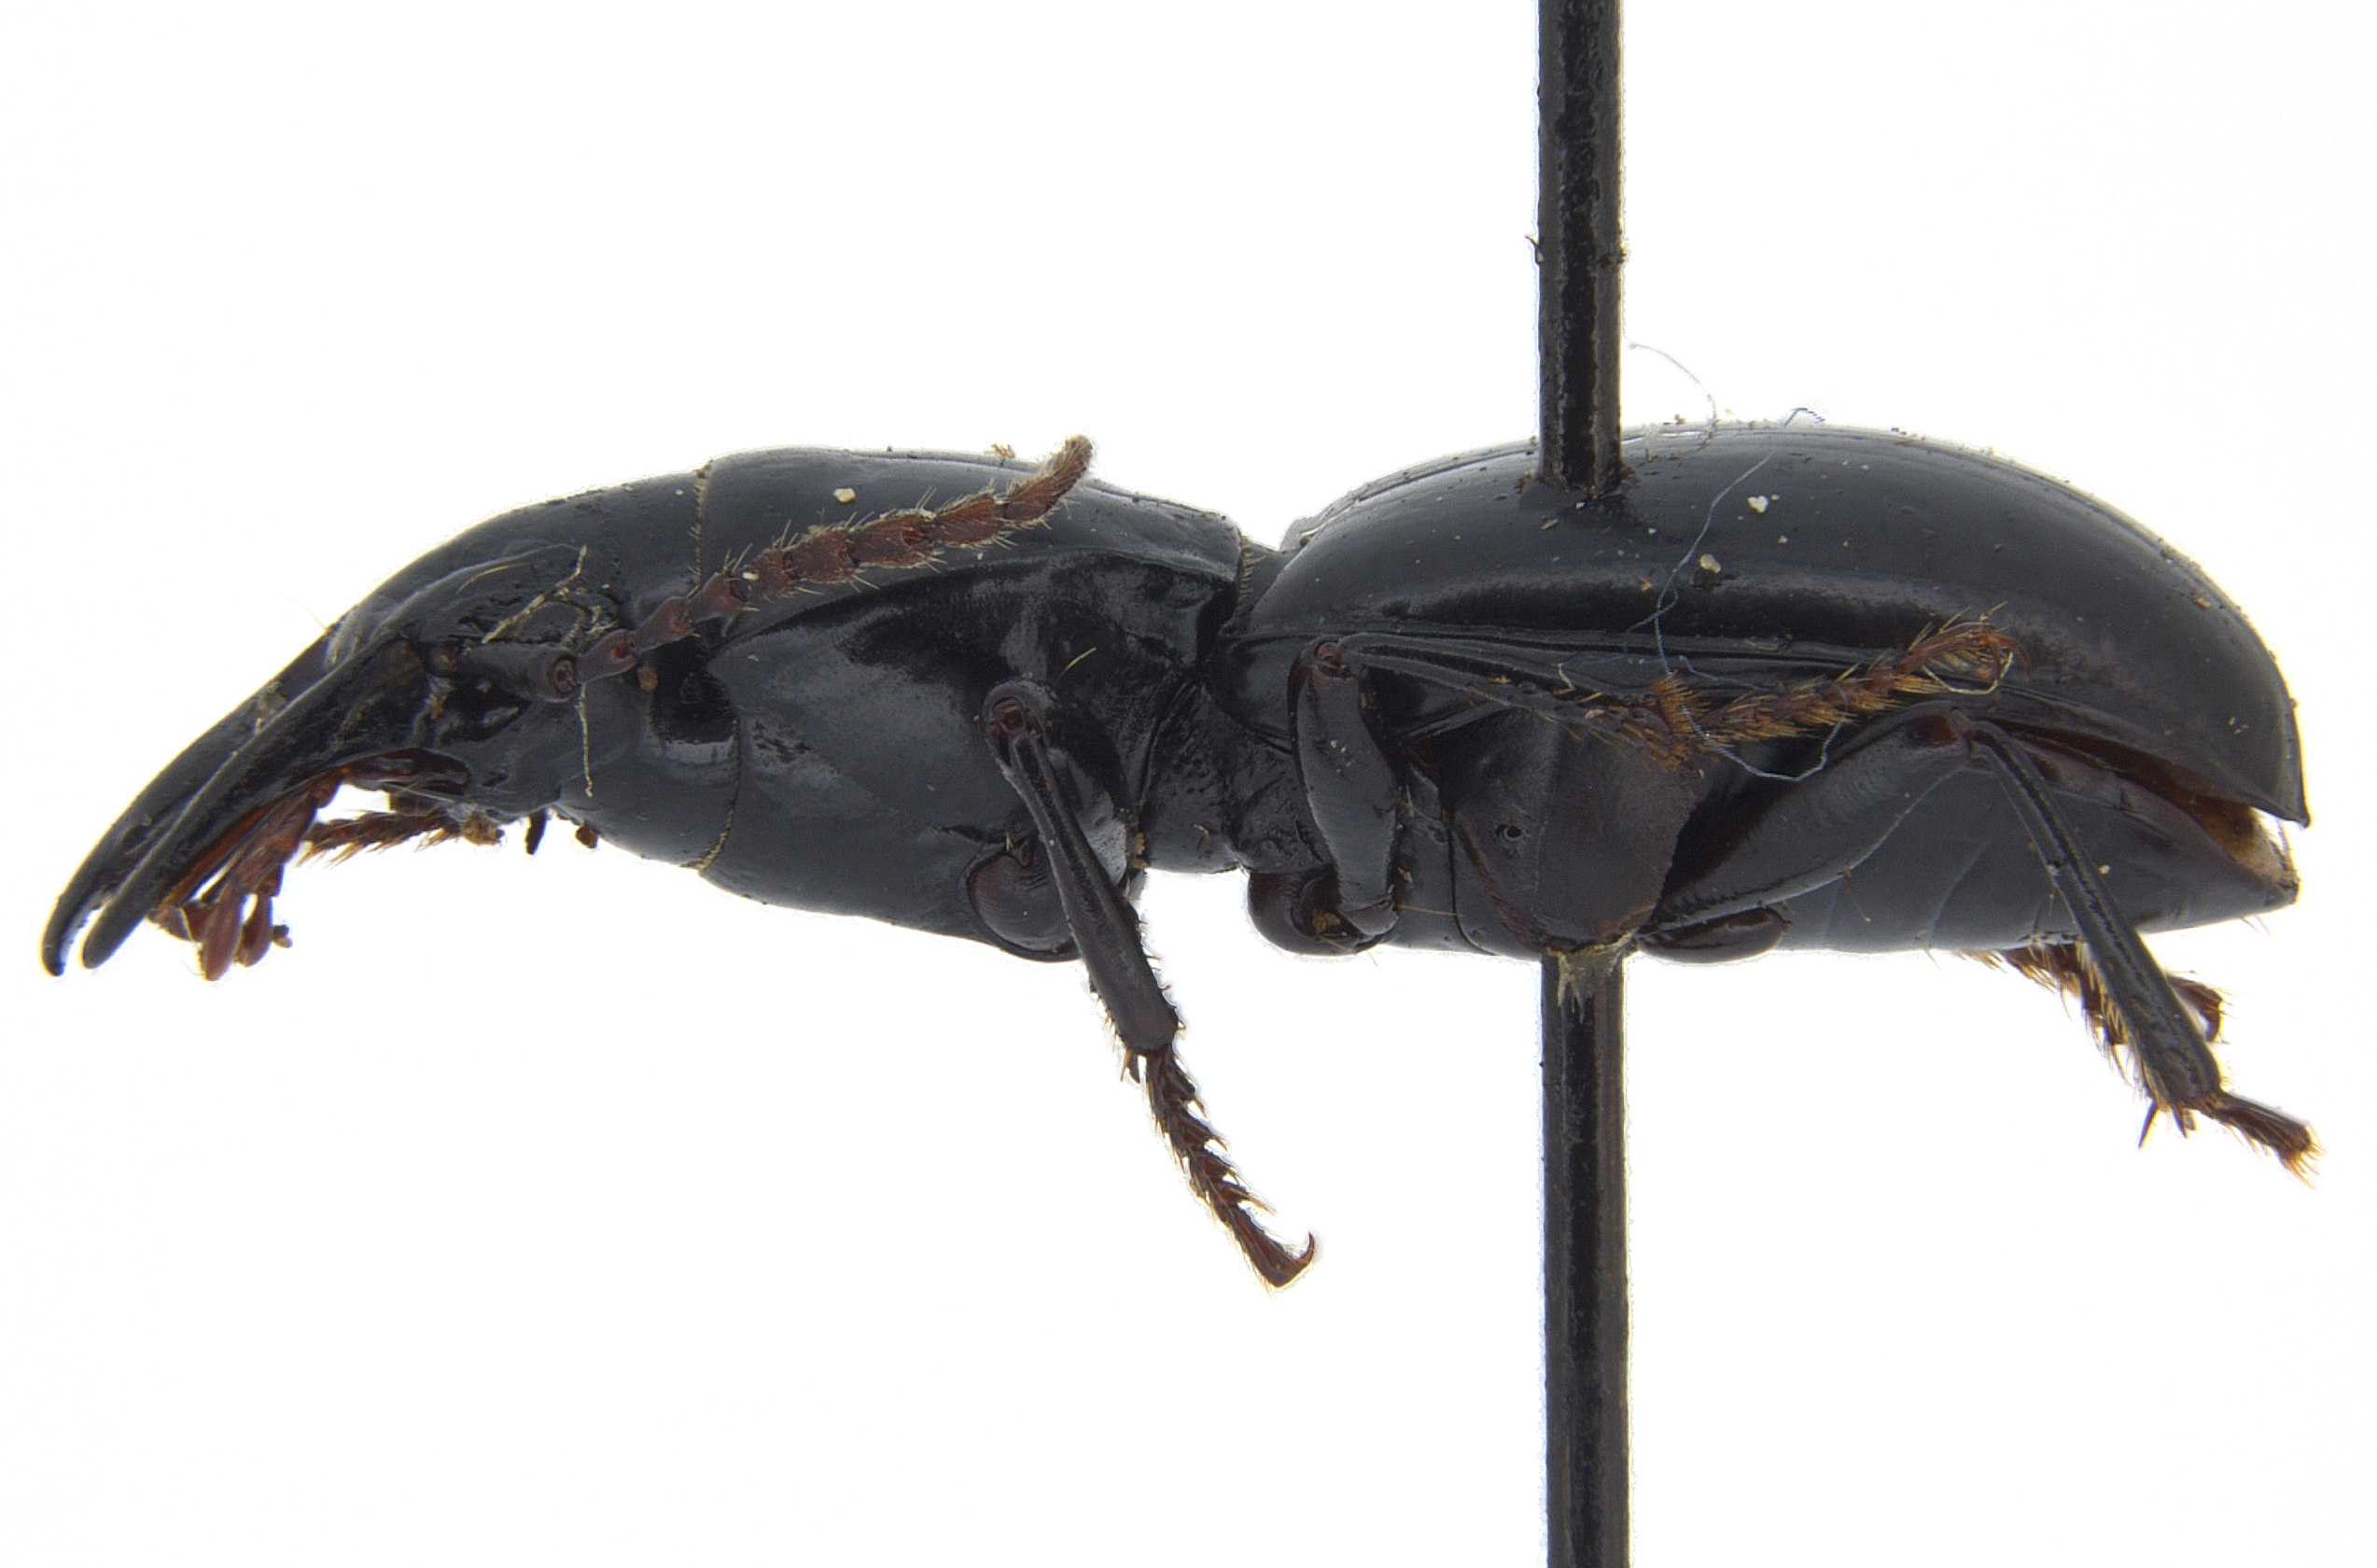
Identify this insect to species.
Promecognathus crassus
